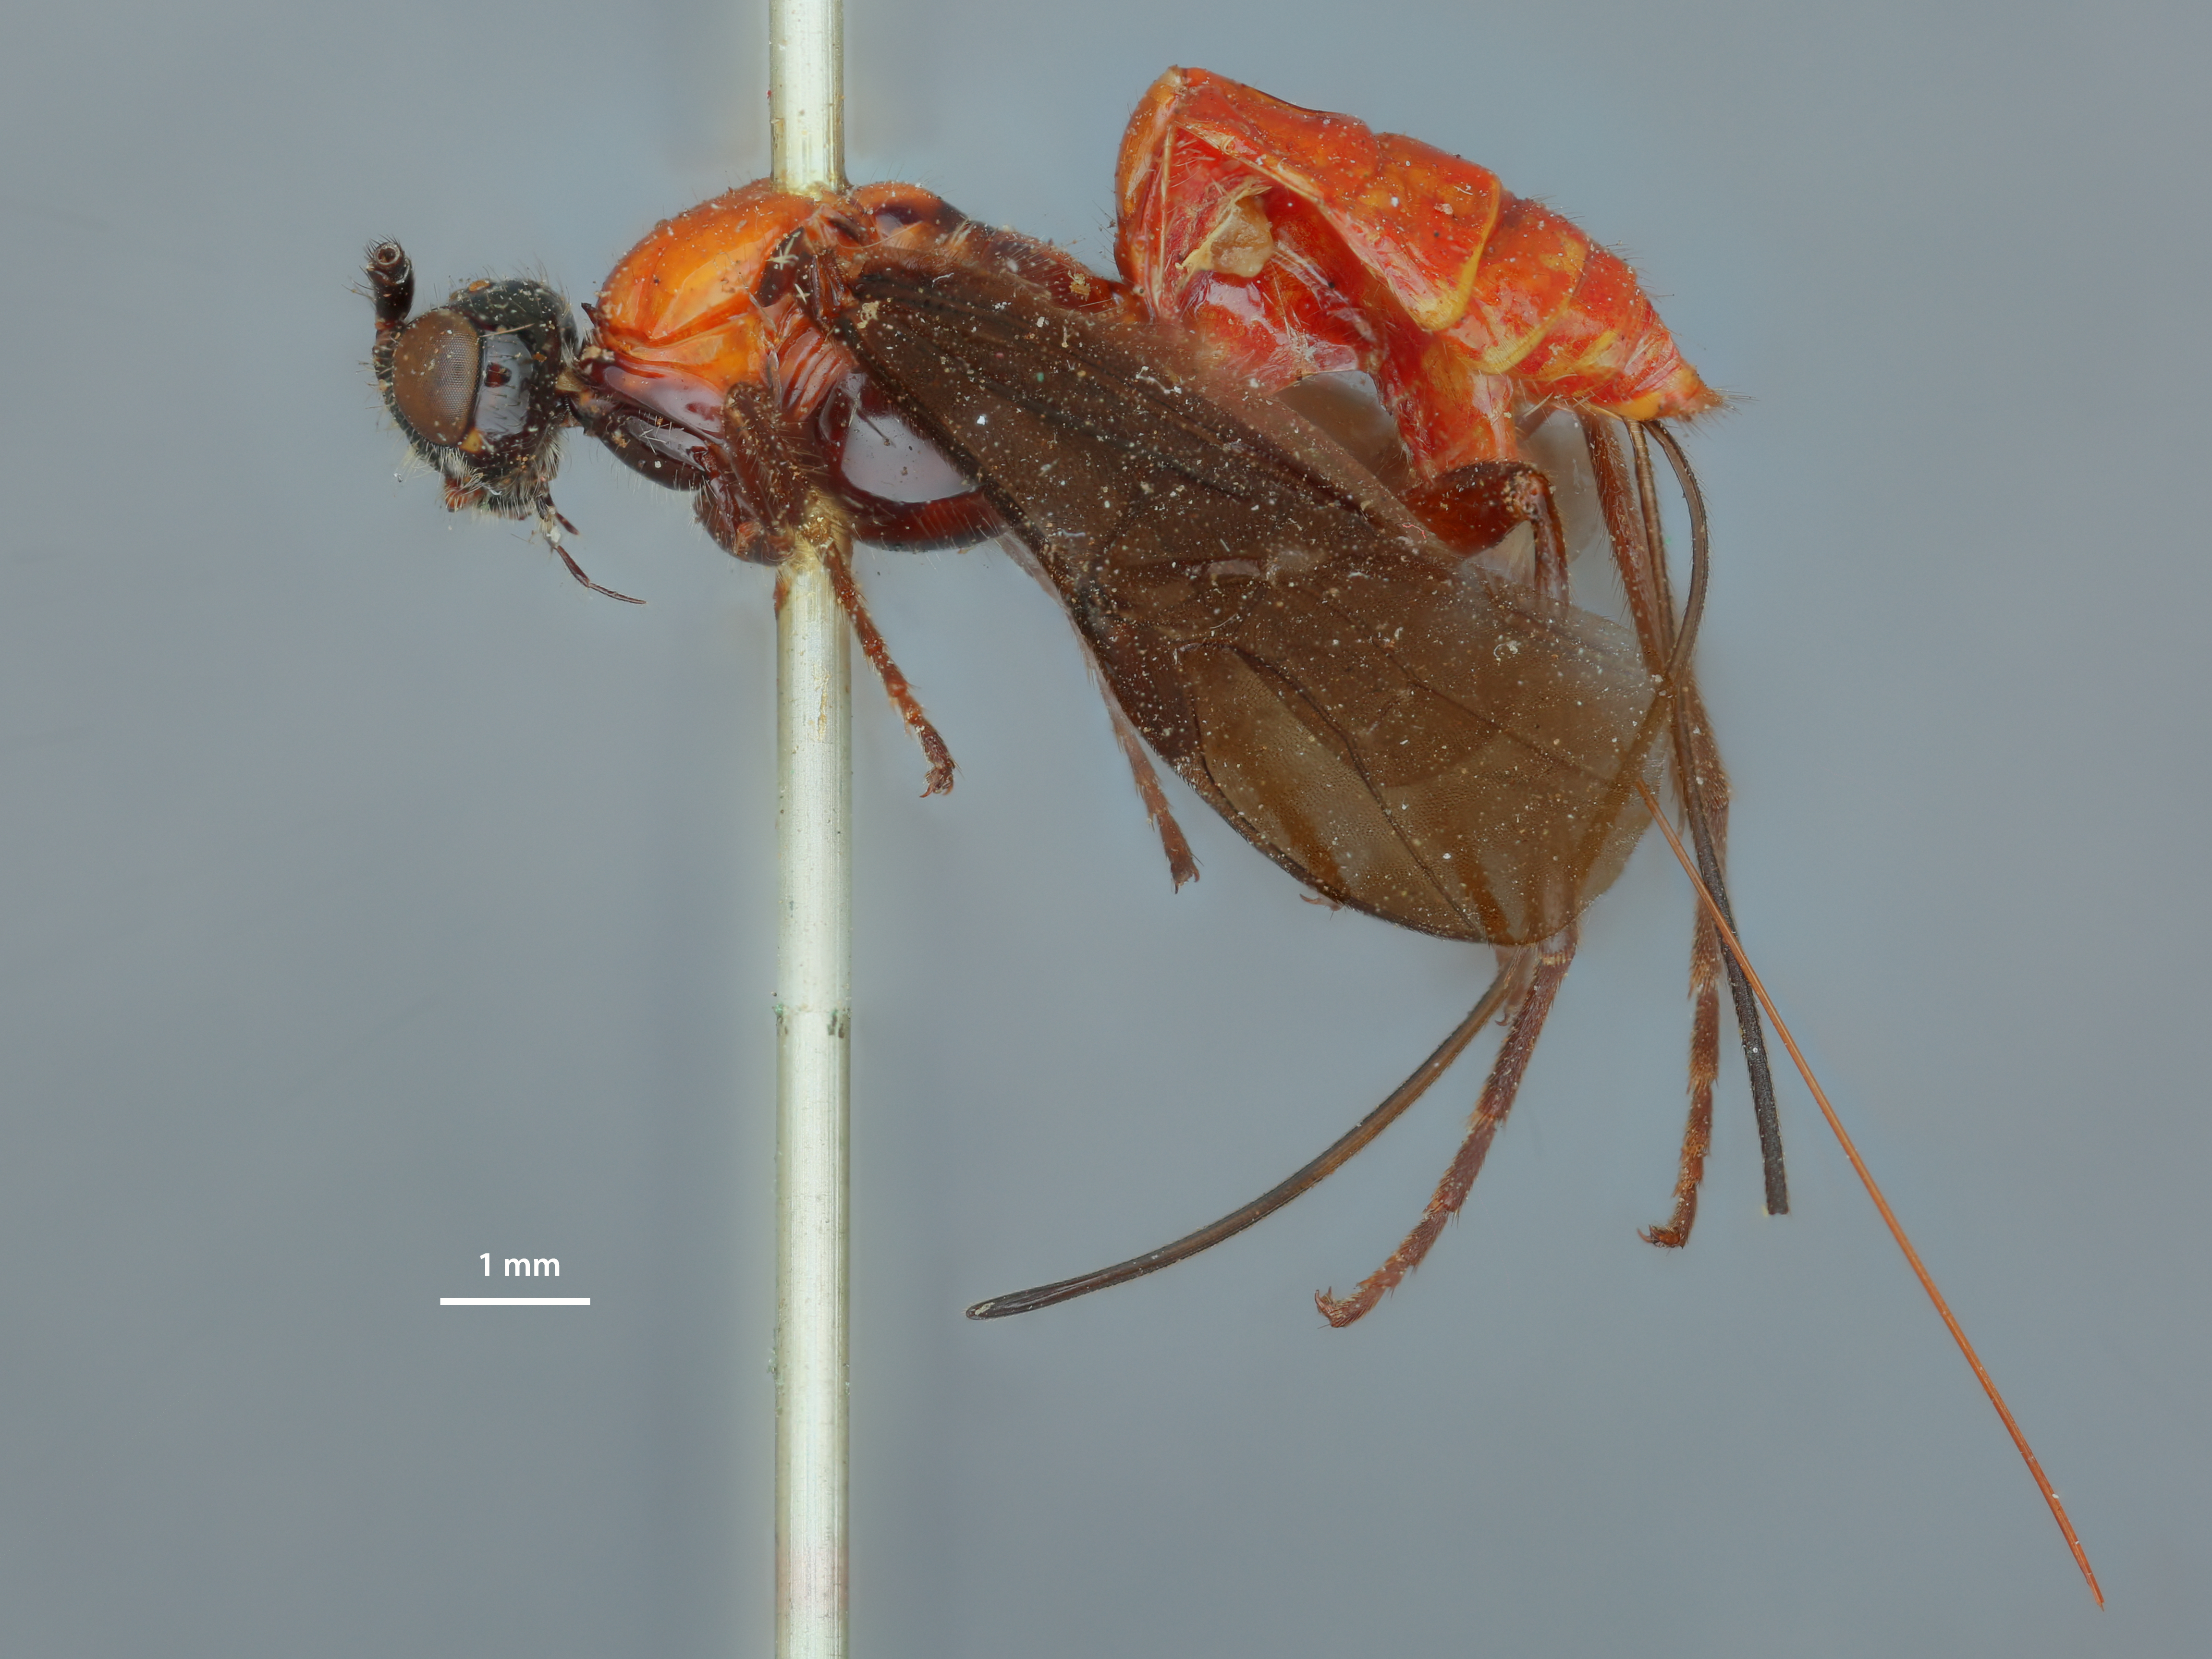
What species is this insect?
Bracon atripectus
